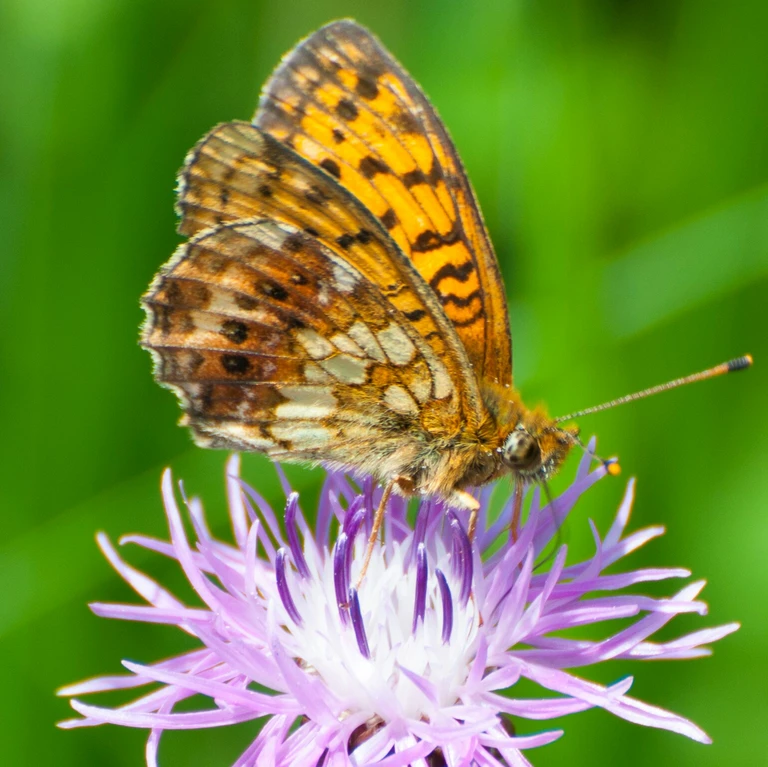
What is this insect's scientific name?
Brenthis ino
